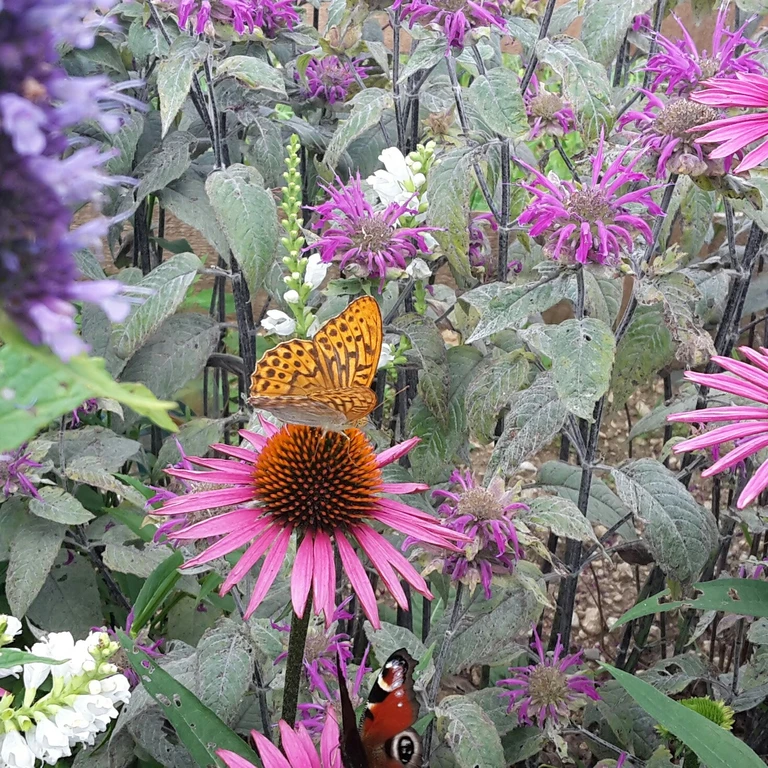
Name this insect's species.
Argynnis paphia
